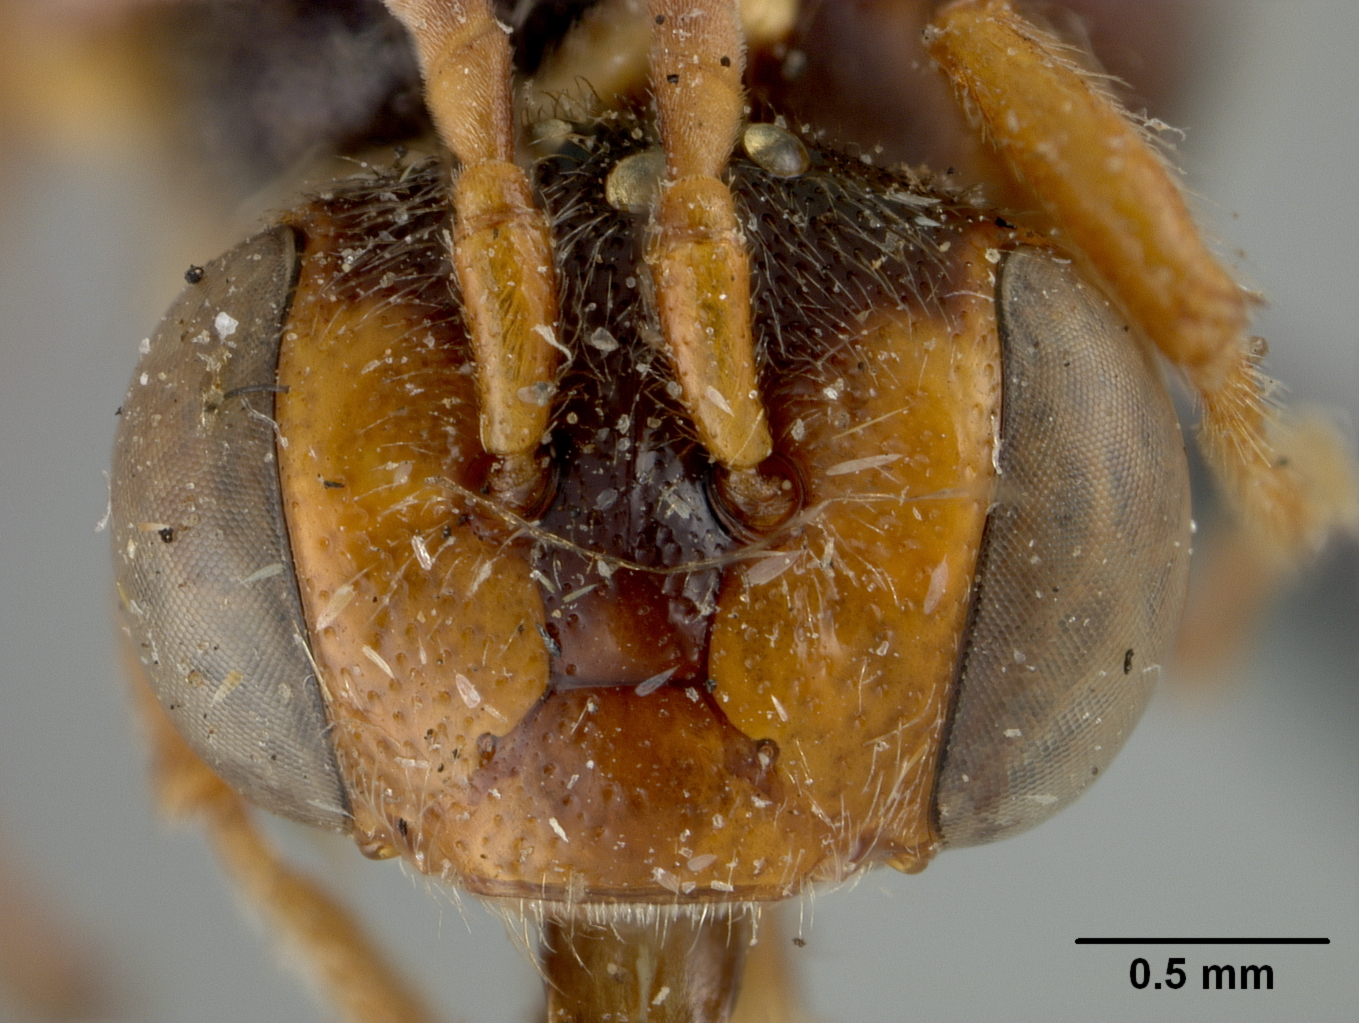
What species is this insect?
Nomada mitchelli
